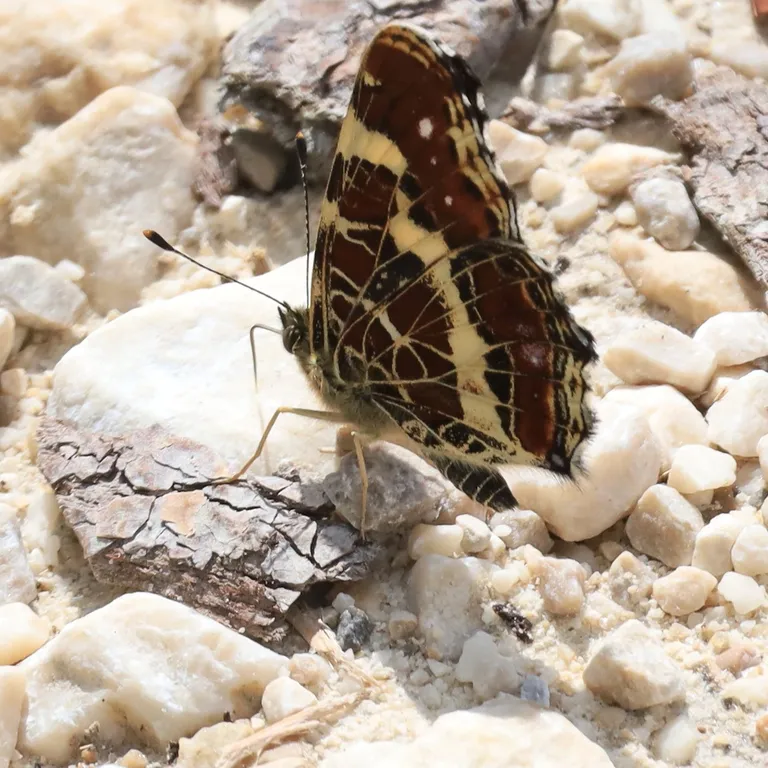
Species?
Araschnia levana
